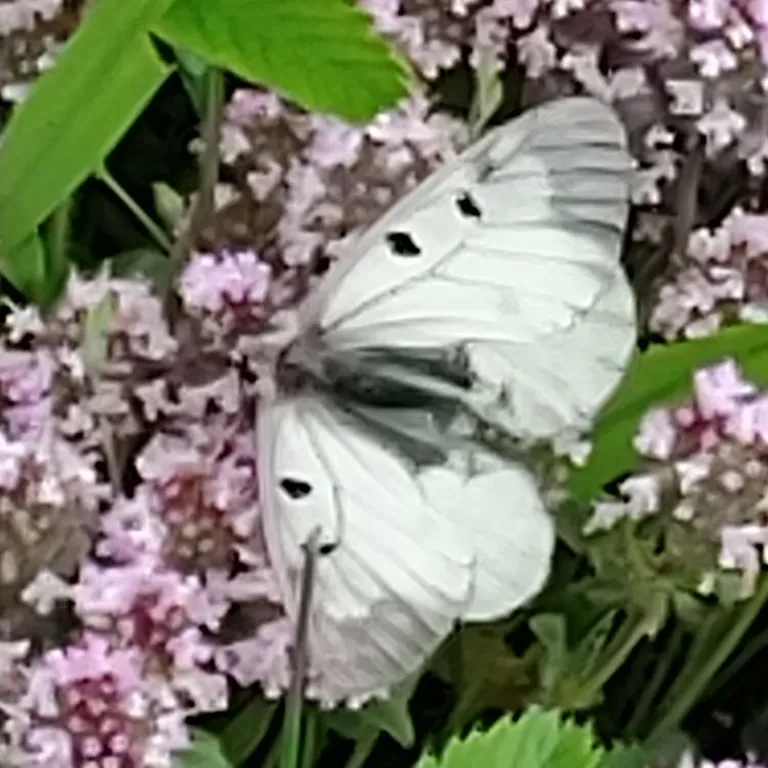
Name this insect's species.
Parnassius mnemosyne
